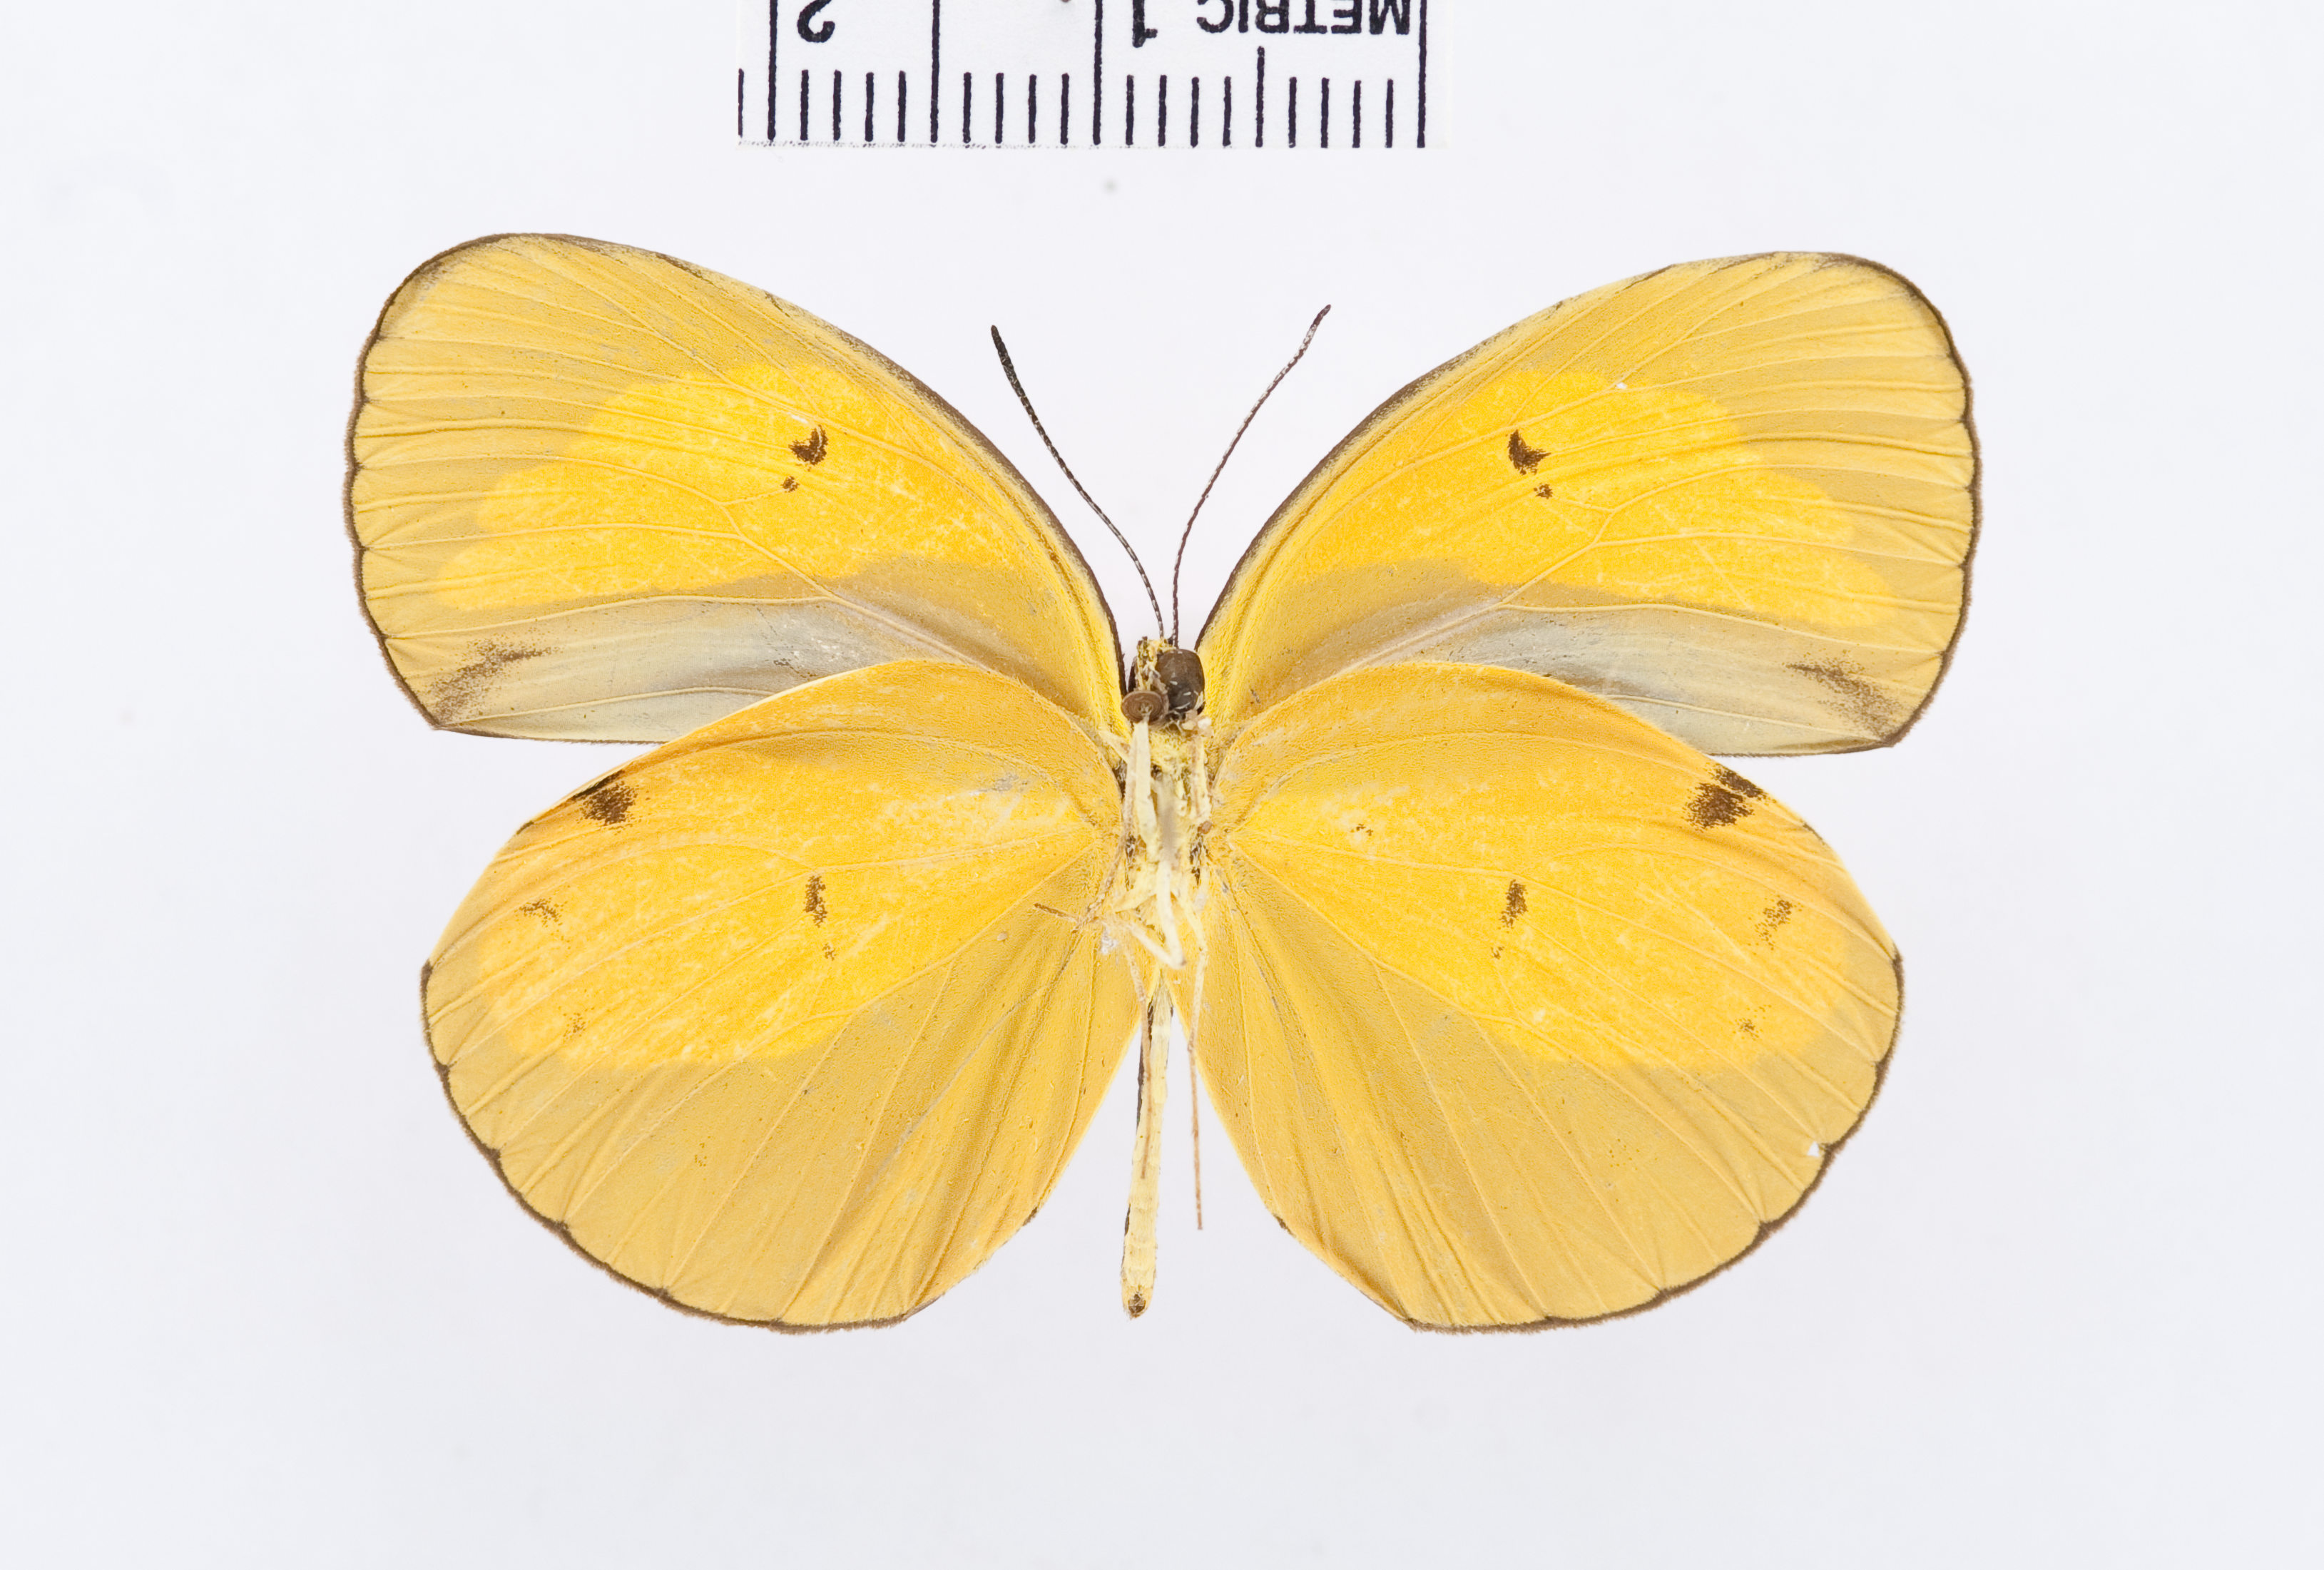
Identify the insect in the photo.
Eurema tominia
